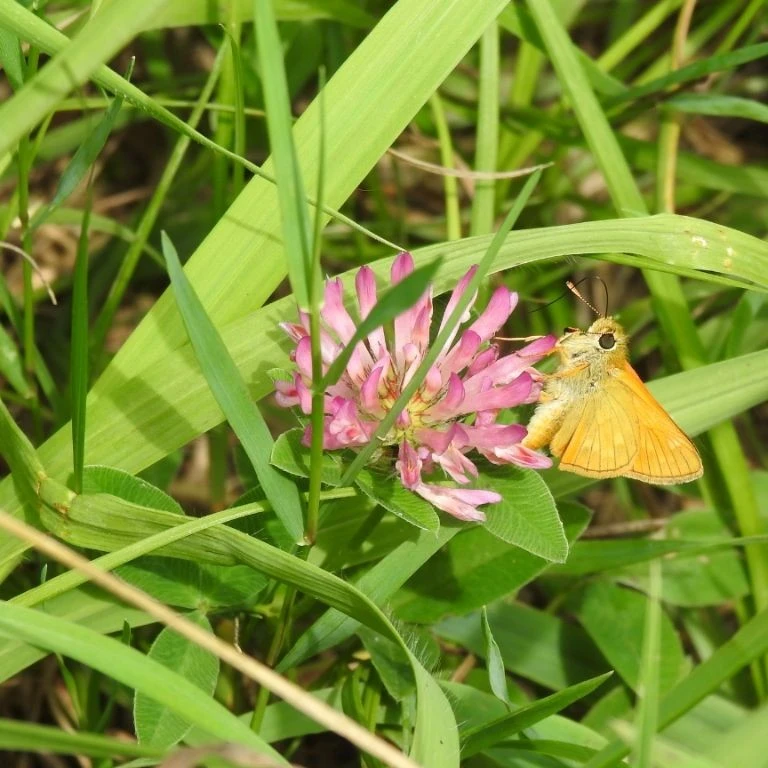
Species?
Ochlodes sylvanus (also Ochlodes venata)
